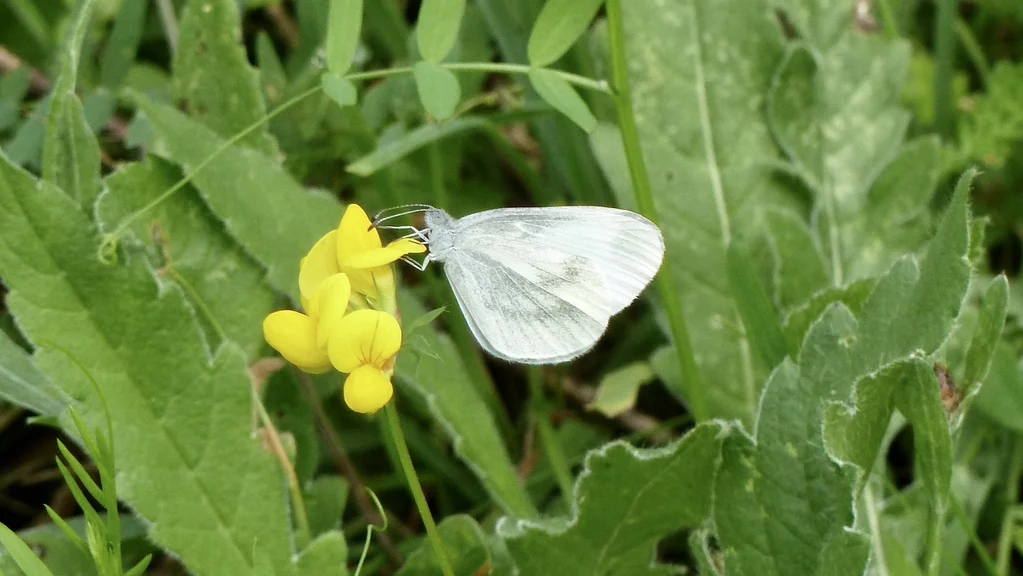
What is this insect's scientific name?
Leptidea sinapis/juvernica
